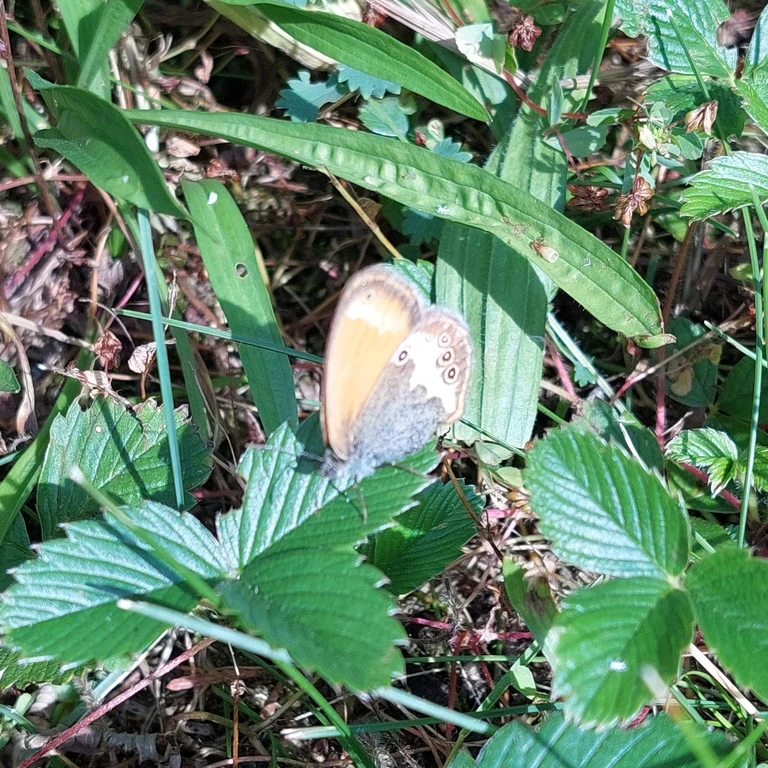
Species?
Coenonympha arcania
